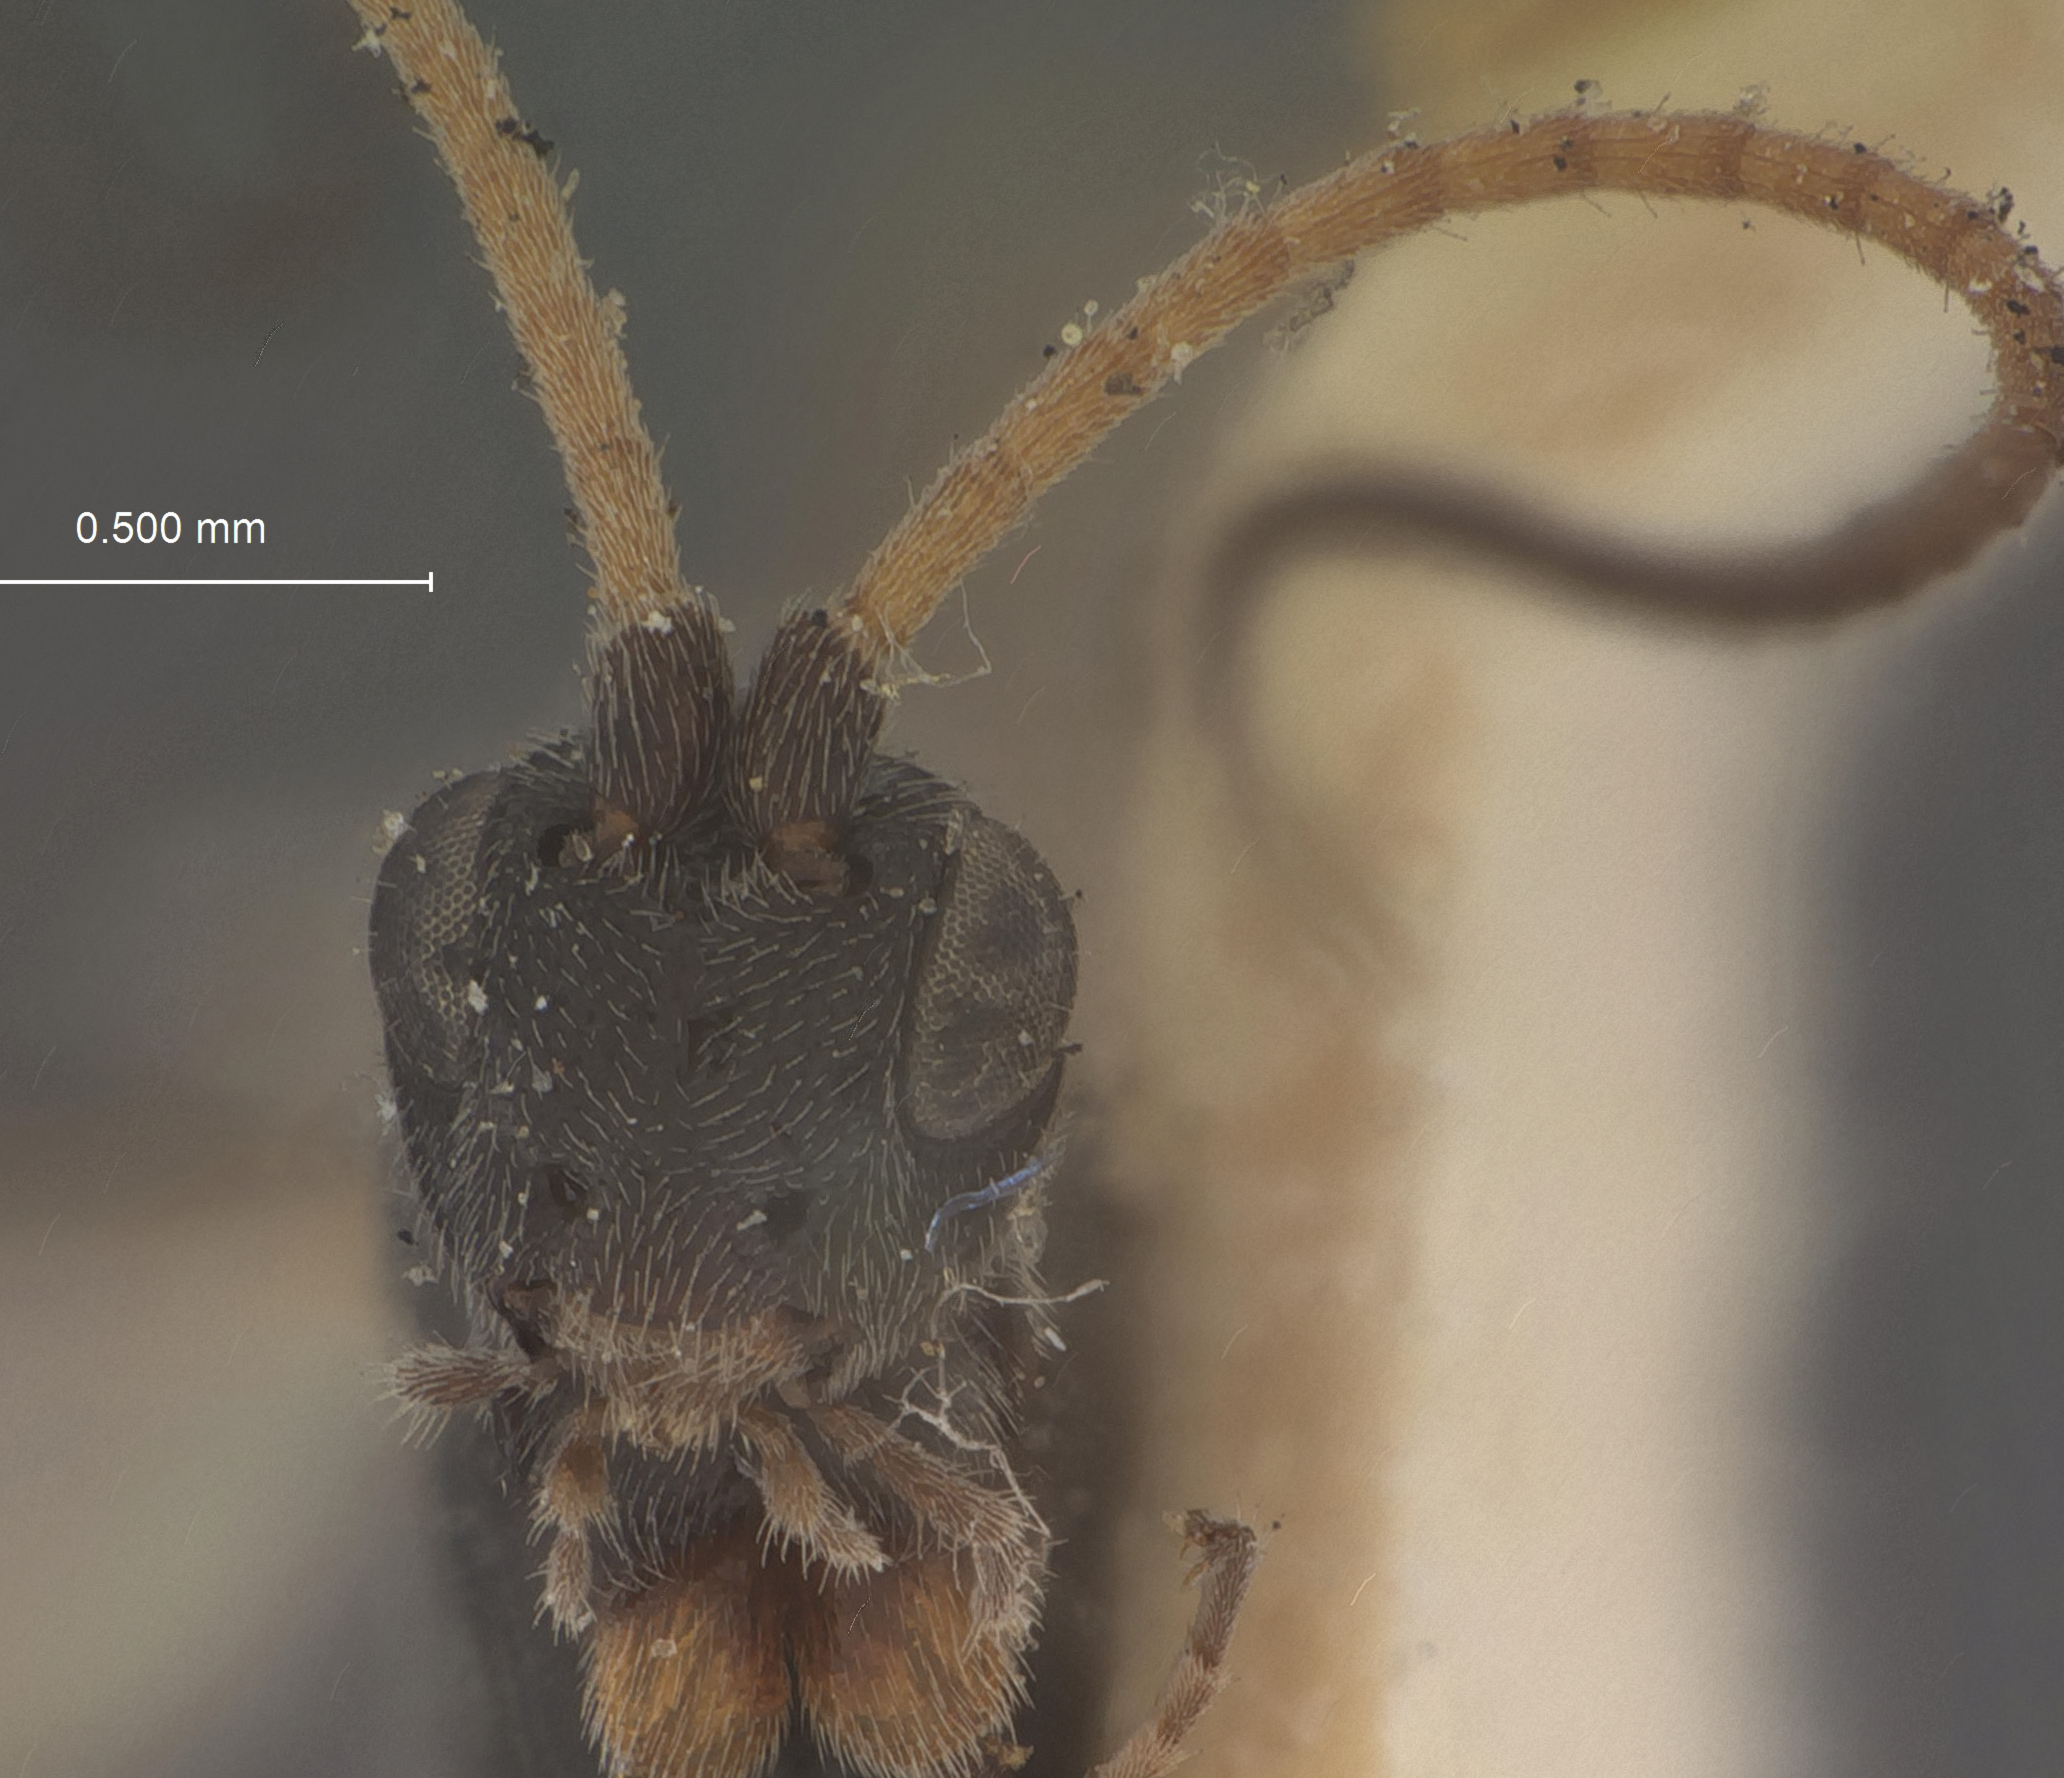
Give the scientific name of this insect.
Orgilus monticola
